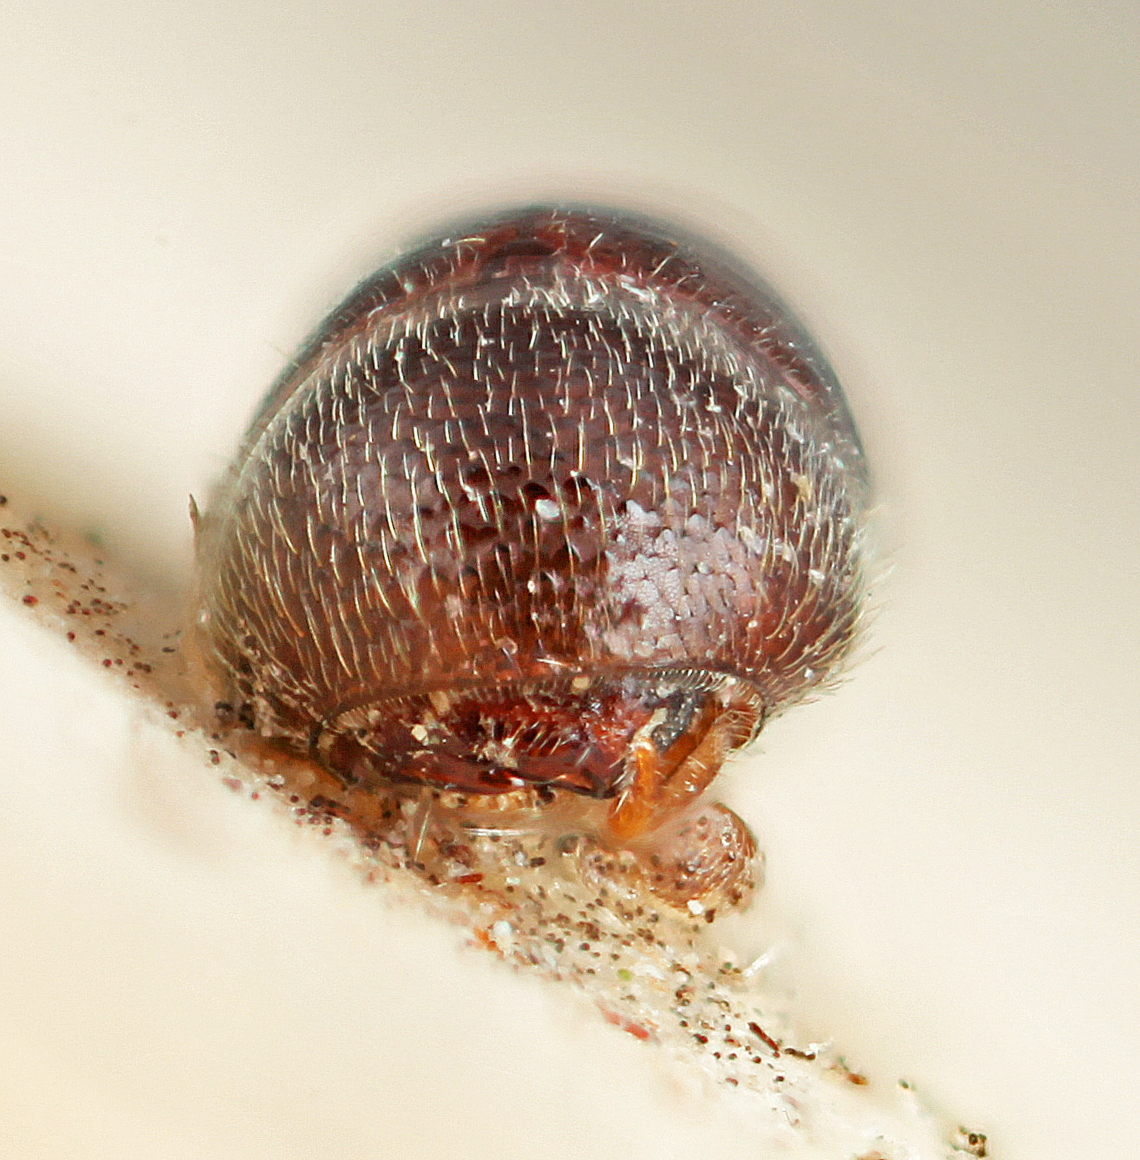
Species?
Corthylus pusillus
